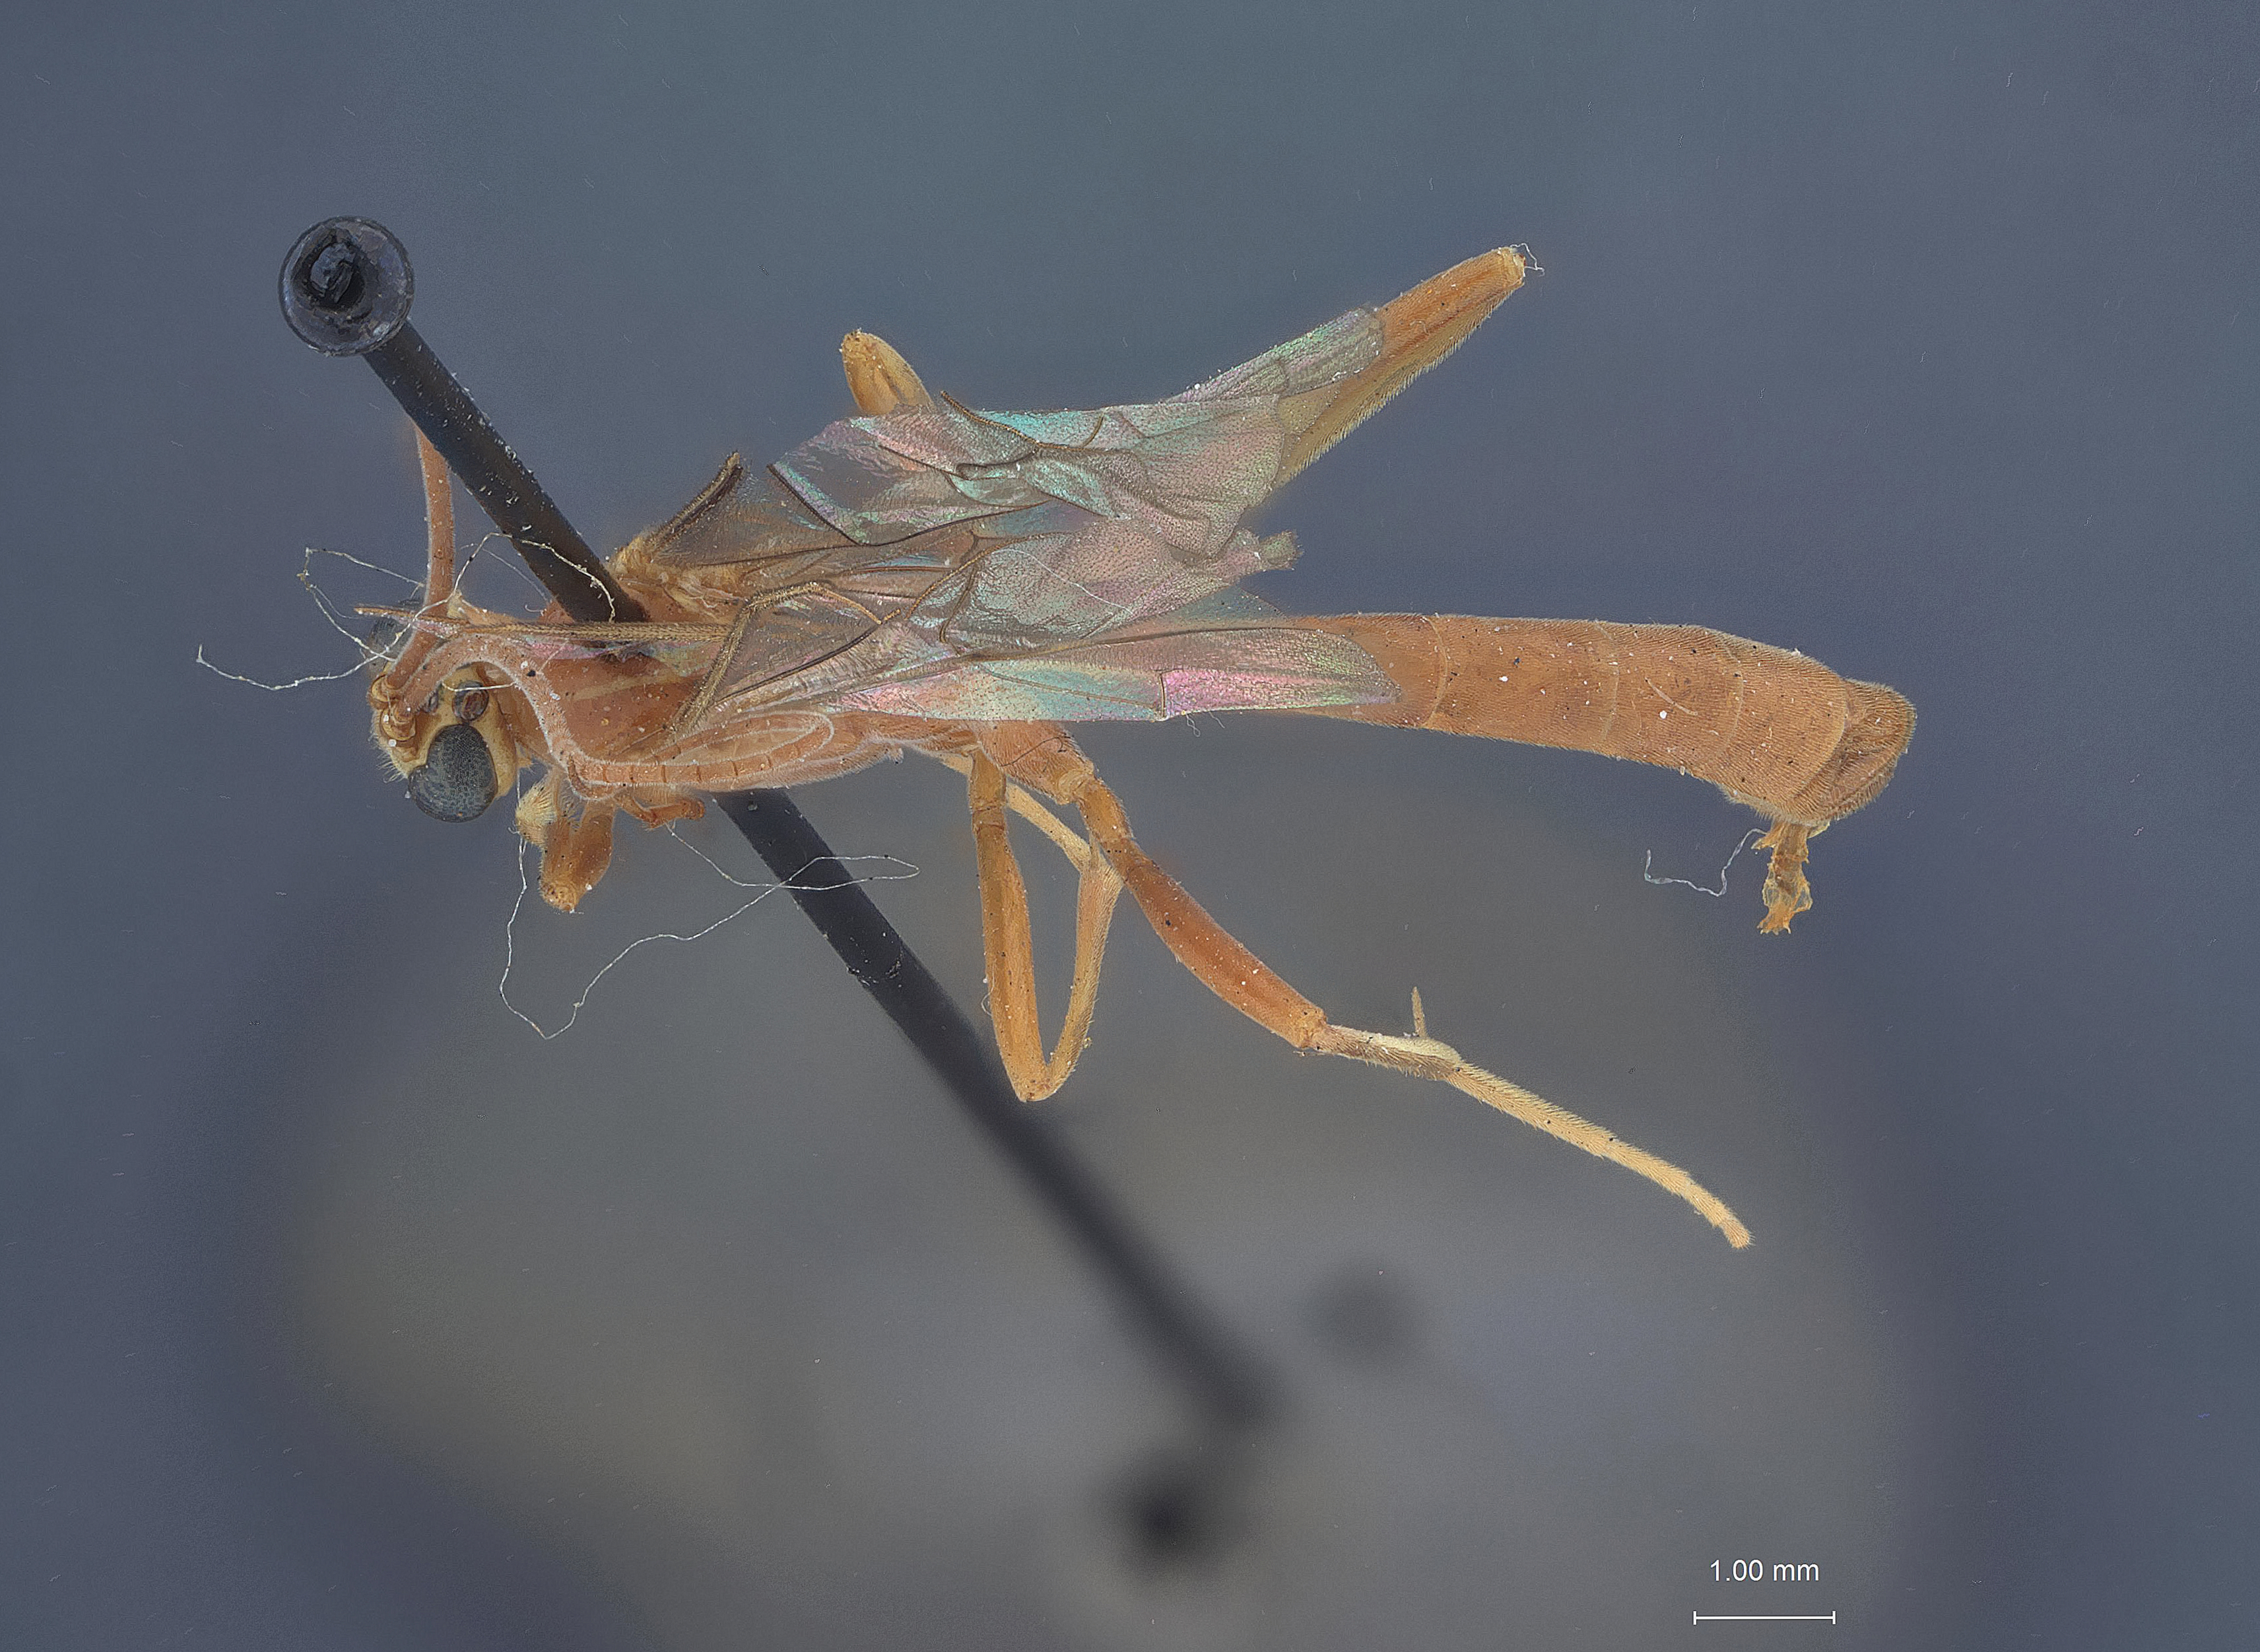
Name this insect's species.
Netelia rimatus
